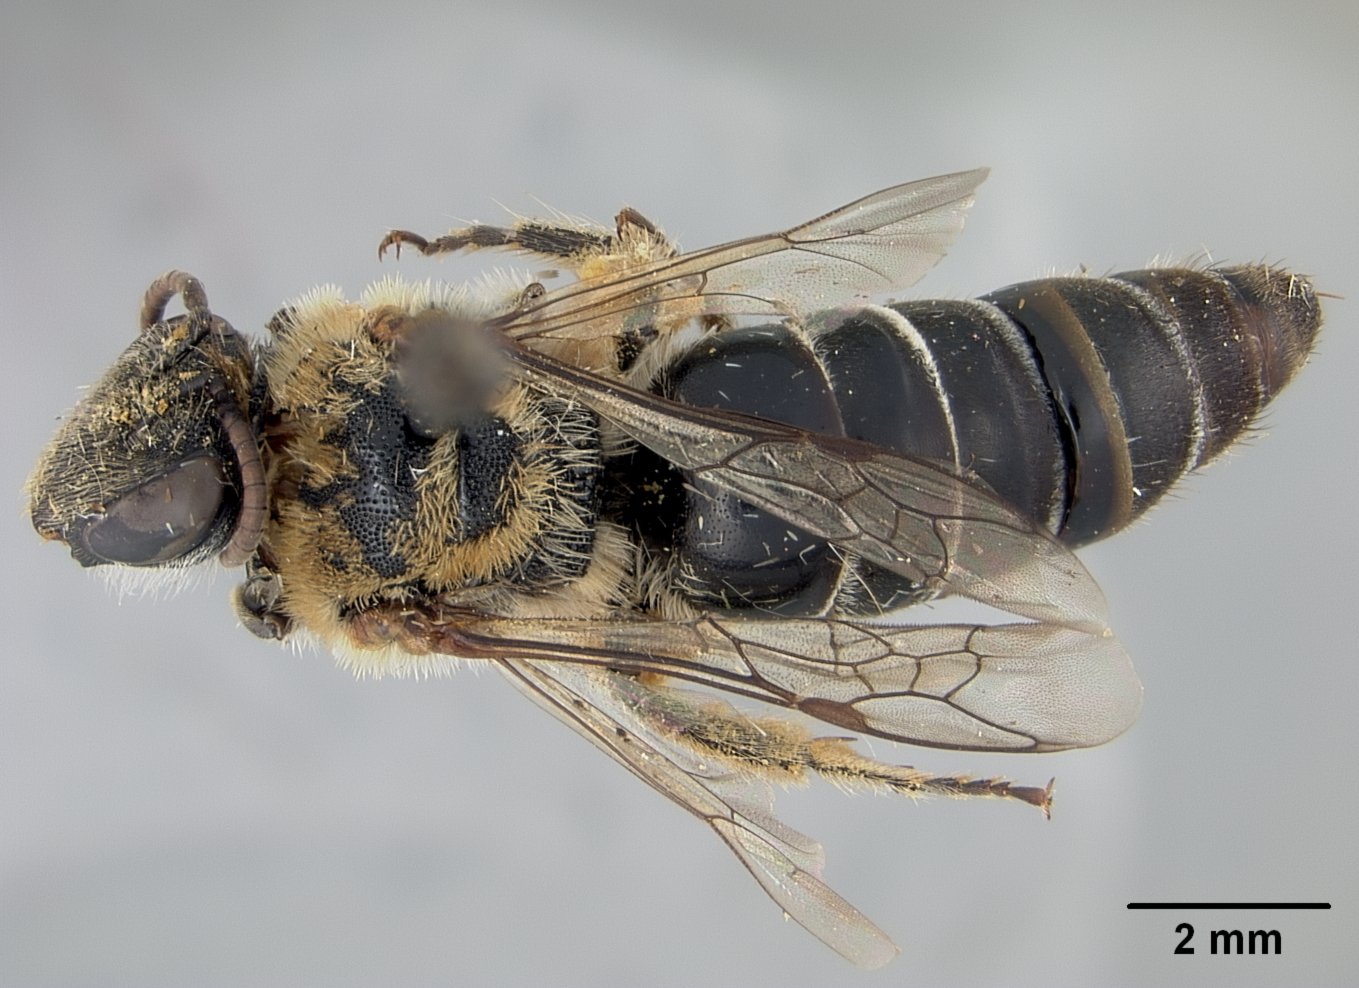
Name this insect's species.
Colletes sichuanensis
